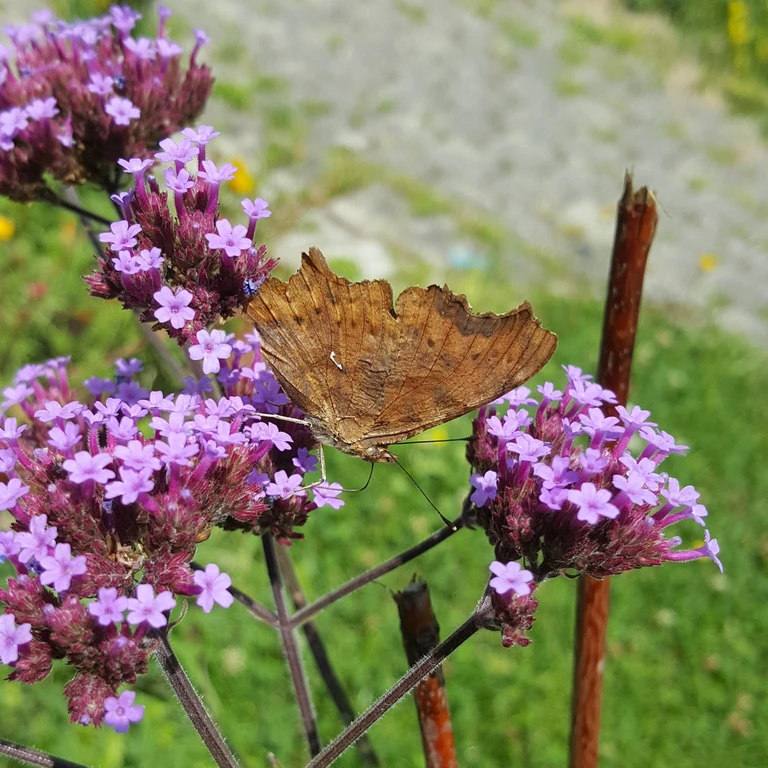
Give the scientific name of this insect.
Polygonia c-album
